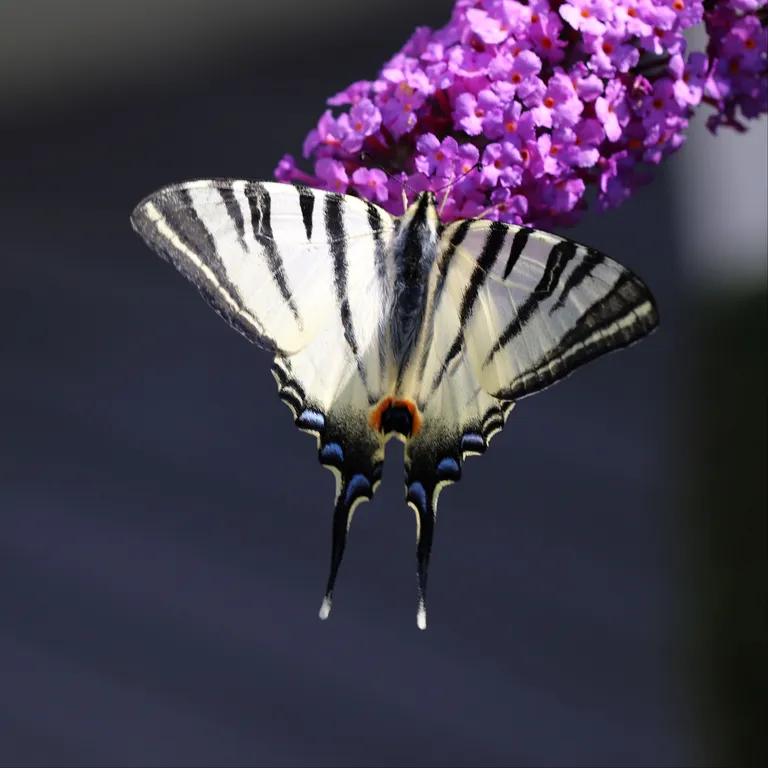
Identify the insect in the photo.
Iphiclides podalirius
